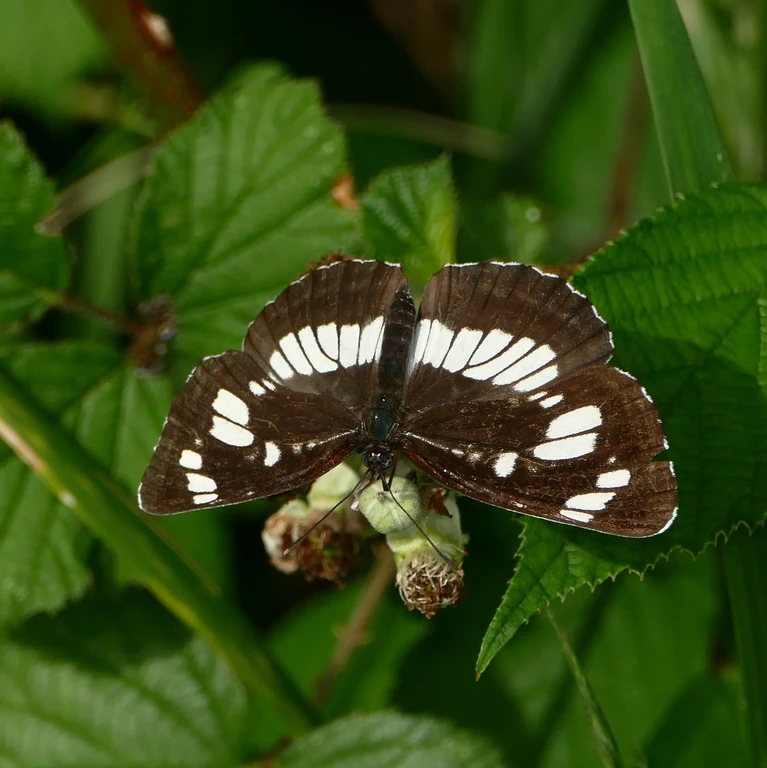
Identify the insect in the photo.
Neptis rivularis
